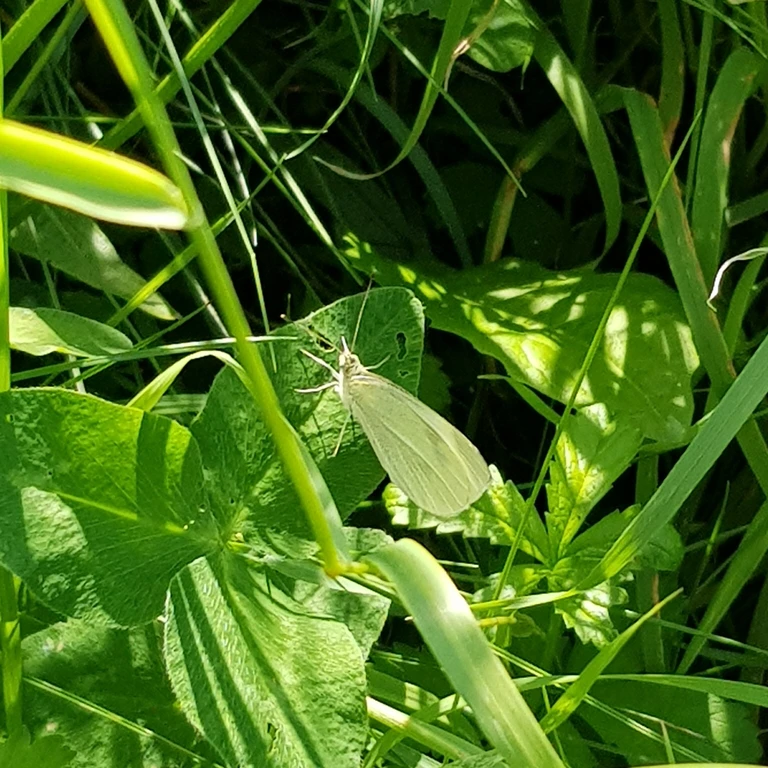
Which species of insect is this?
Pieris rapae
